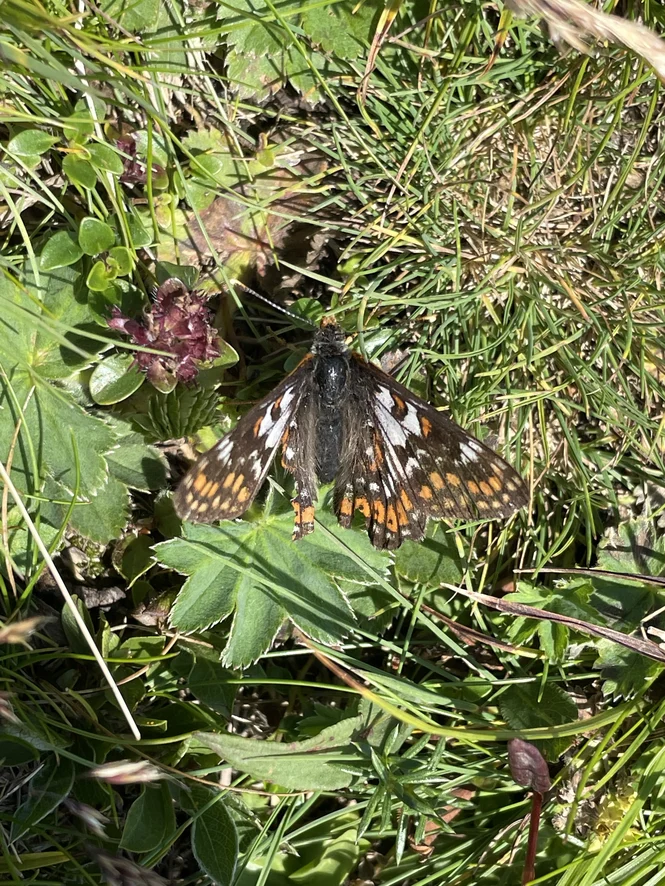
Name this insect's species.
Euphydryas cynthia (also Hypodryas cynthia)
